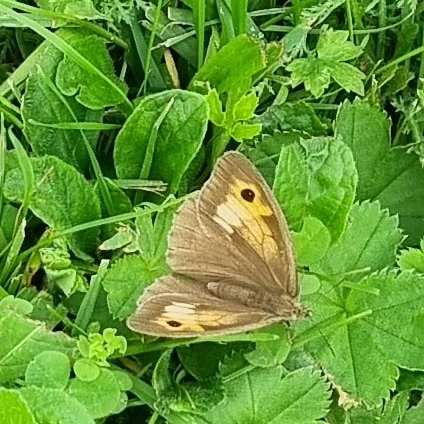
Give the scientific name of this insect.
Maniola jurtina
